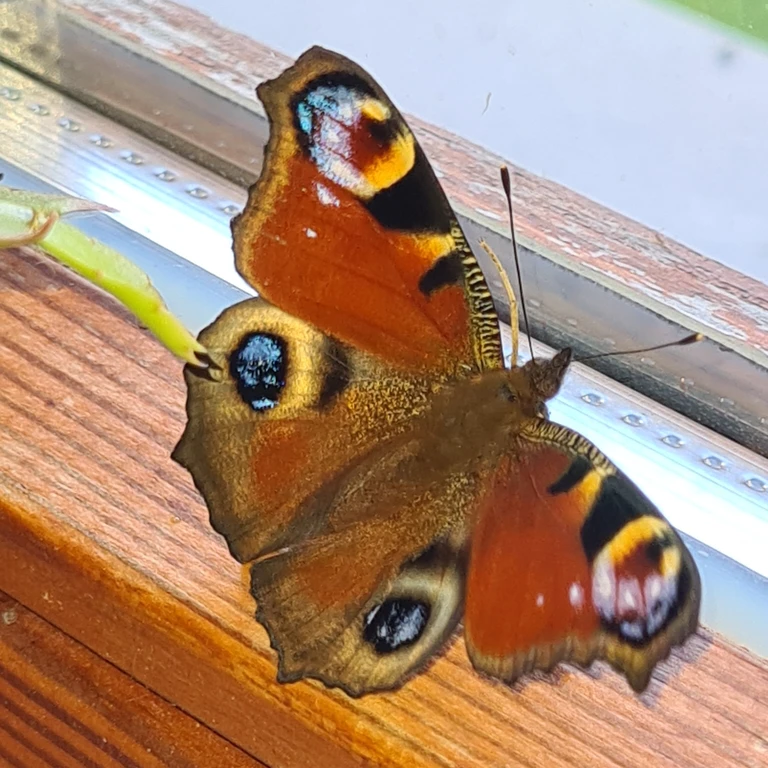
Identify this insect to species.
Aglais io
